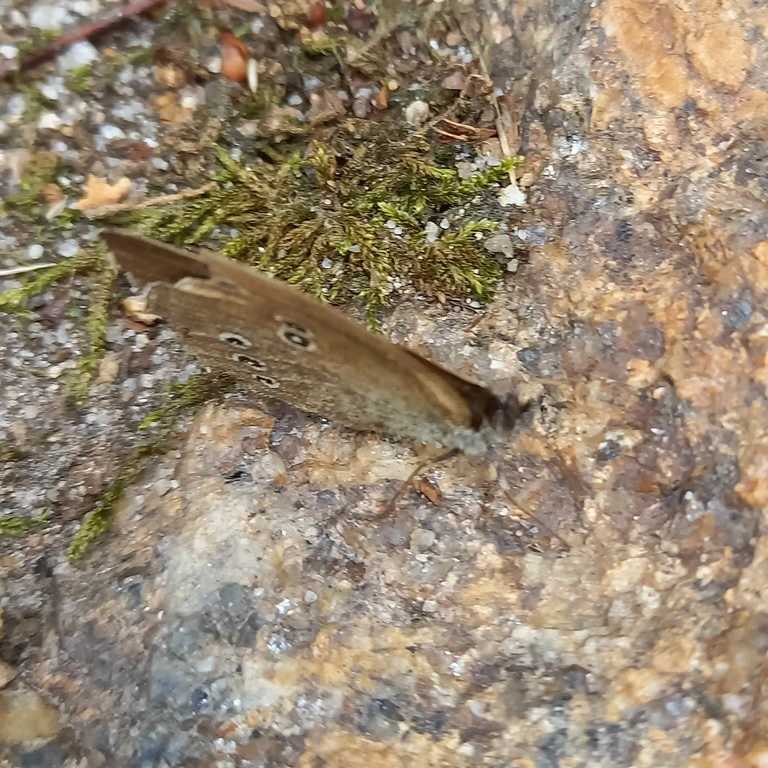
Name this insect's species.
Aphantopus hyperantus
